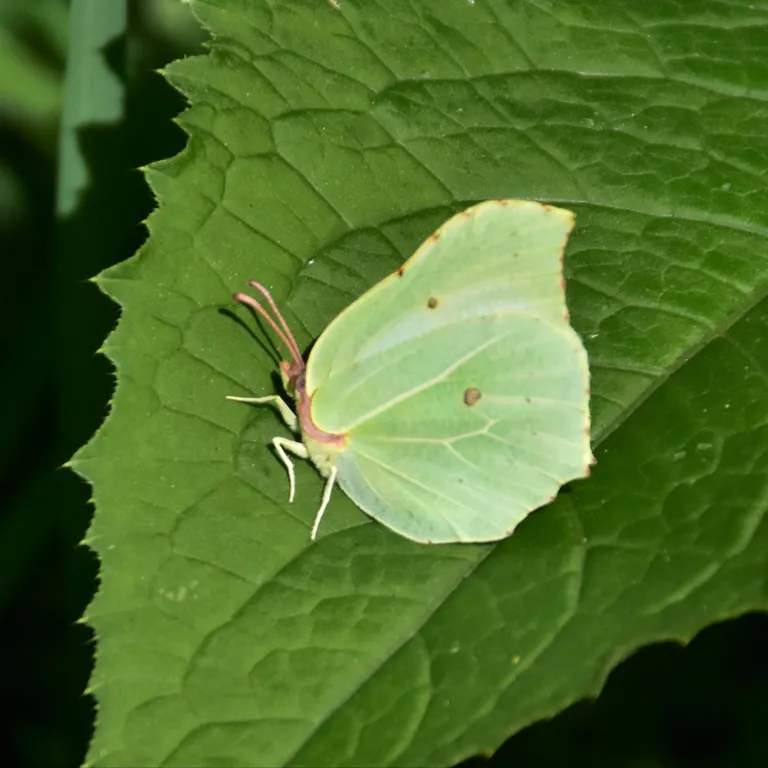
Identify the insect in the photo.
Gonepteryx rhamni
